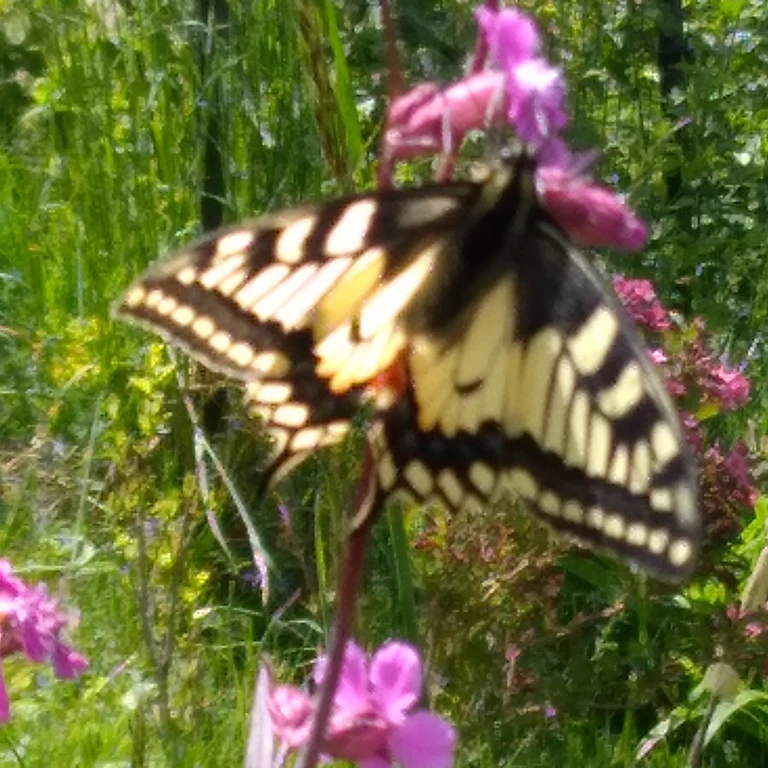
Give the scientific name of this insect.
Papilio machaon
